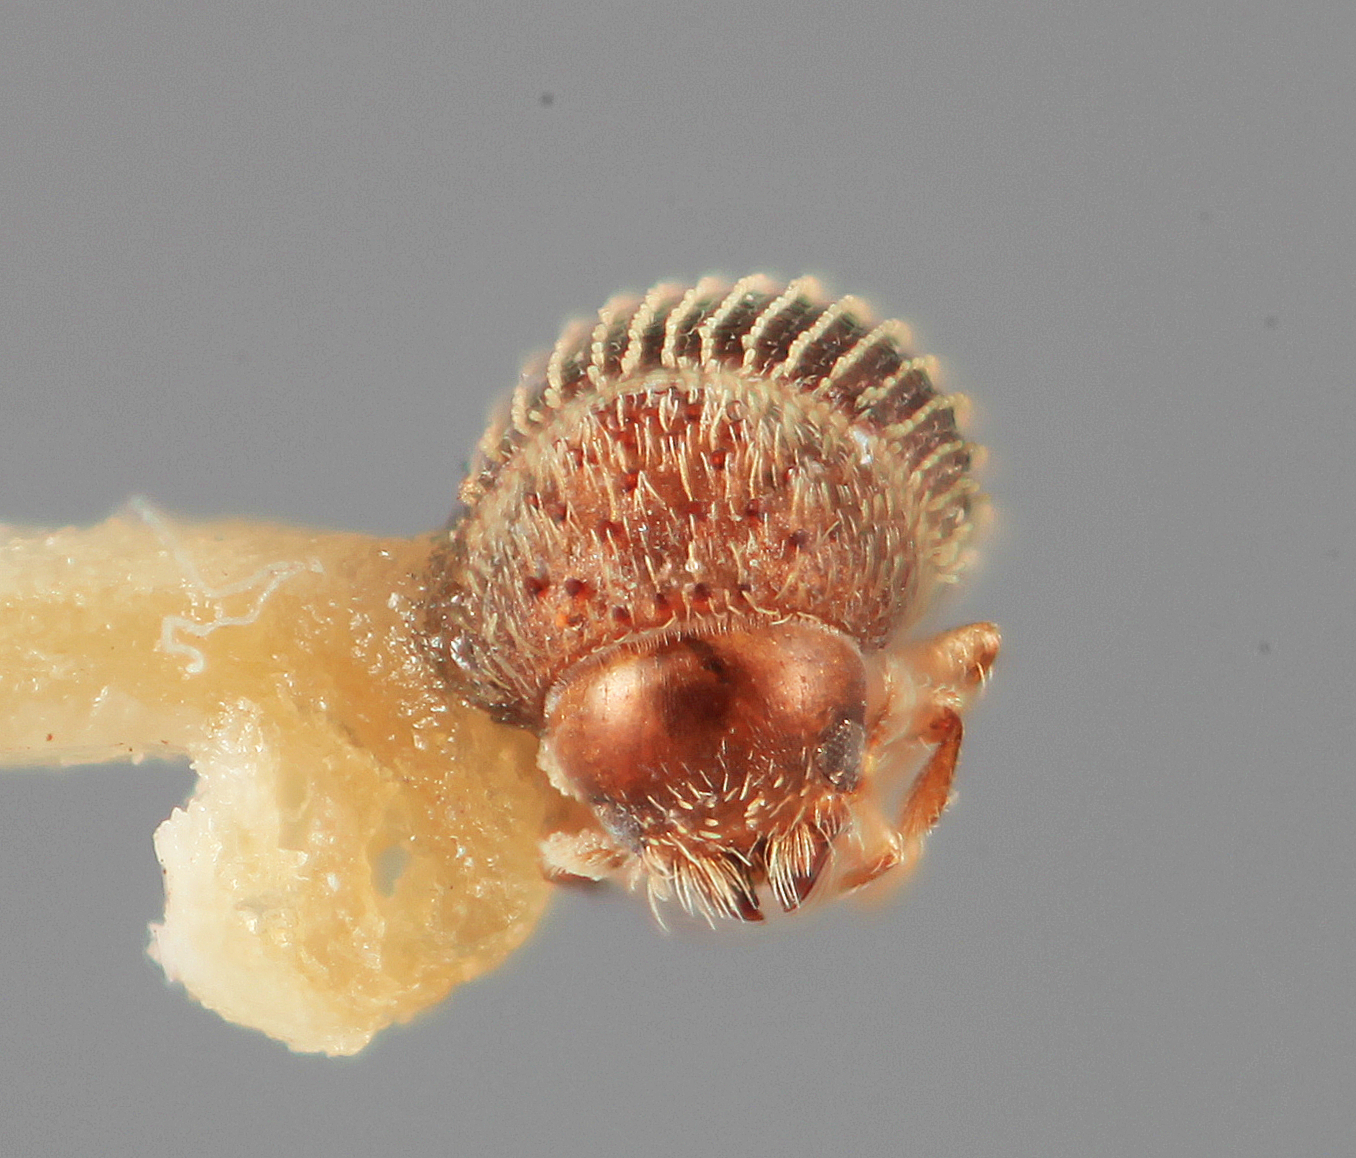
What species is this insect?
Hypothenemus solocis
